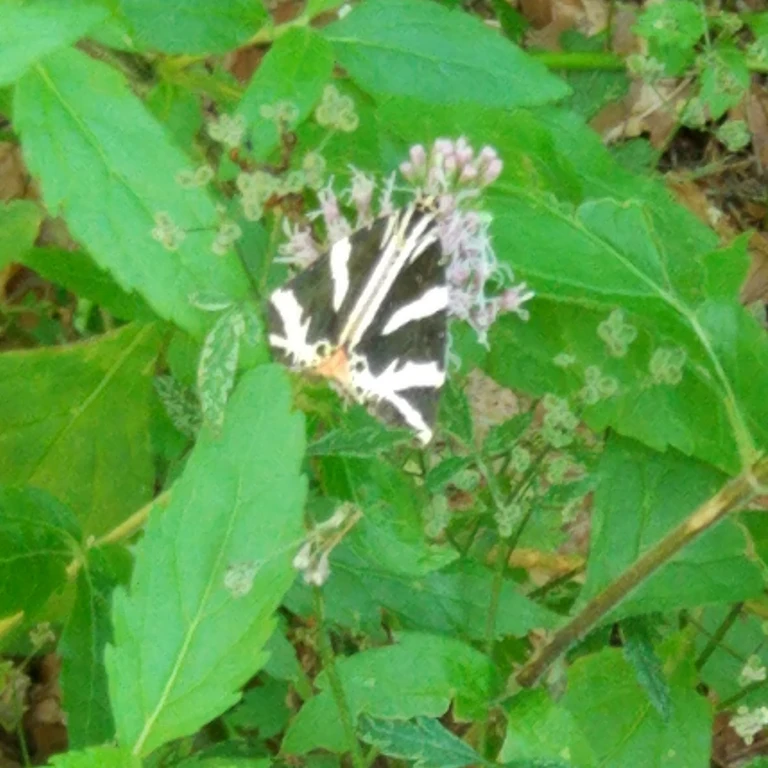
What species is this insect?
Euplagia quadripunctaria
